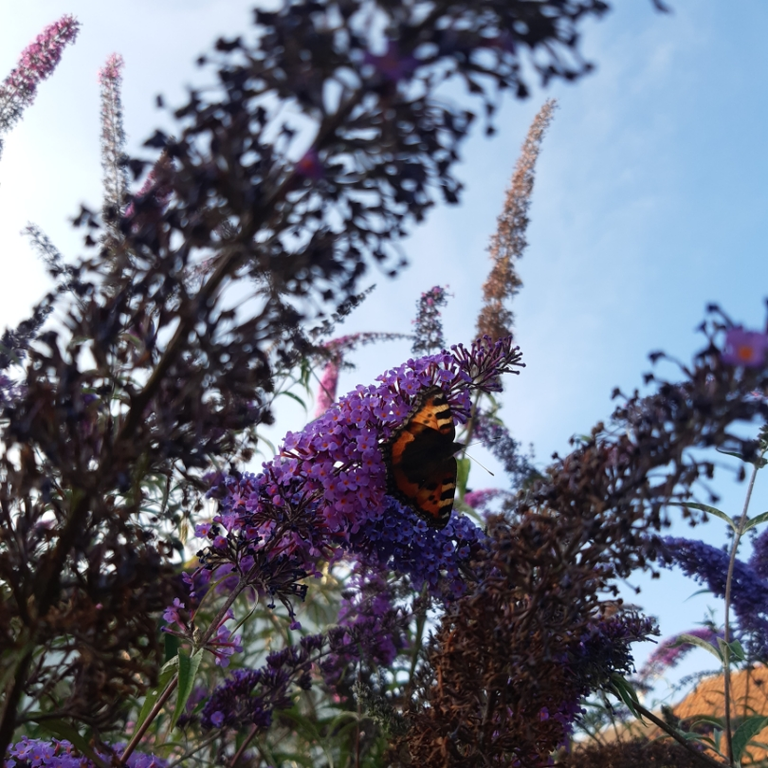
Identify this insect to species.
Aglais urticae
